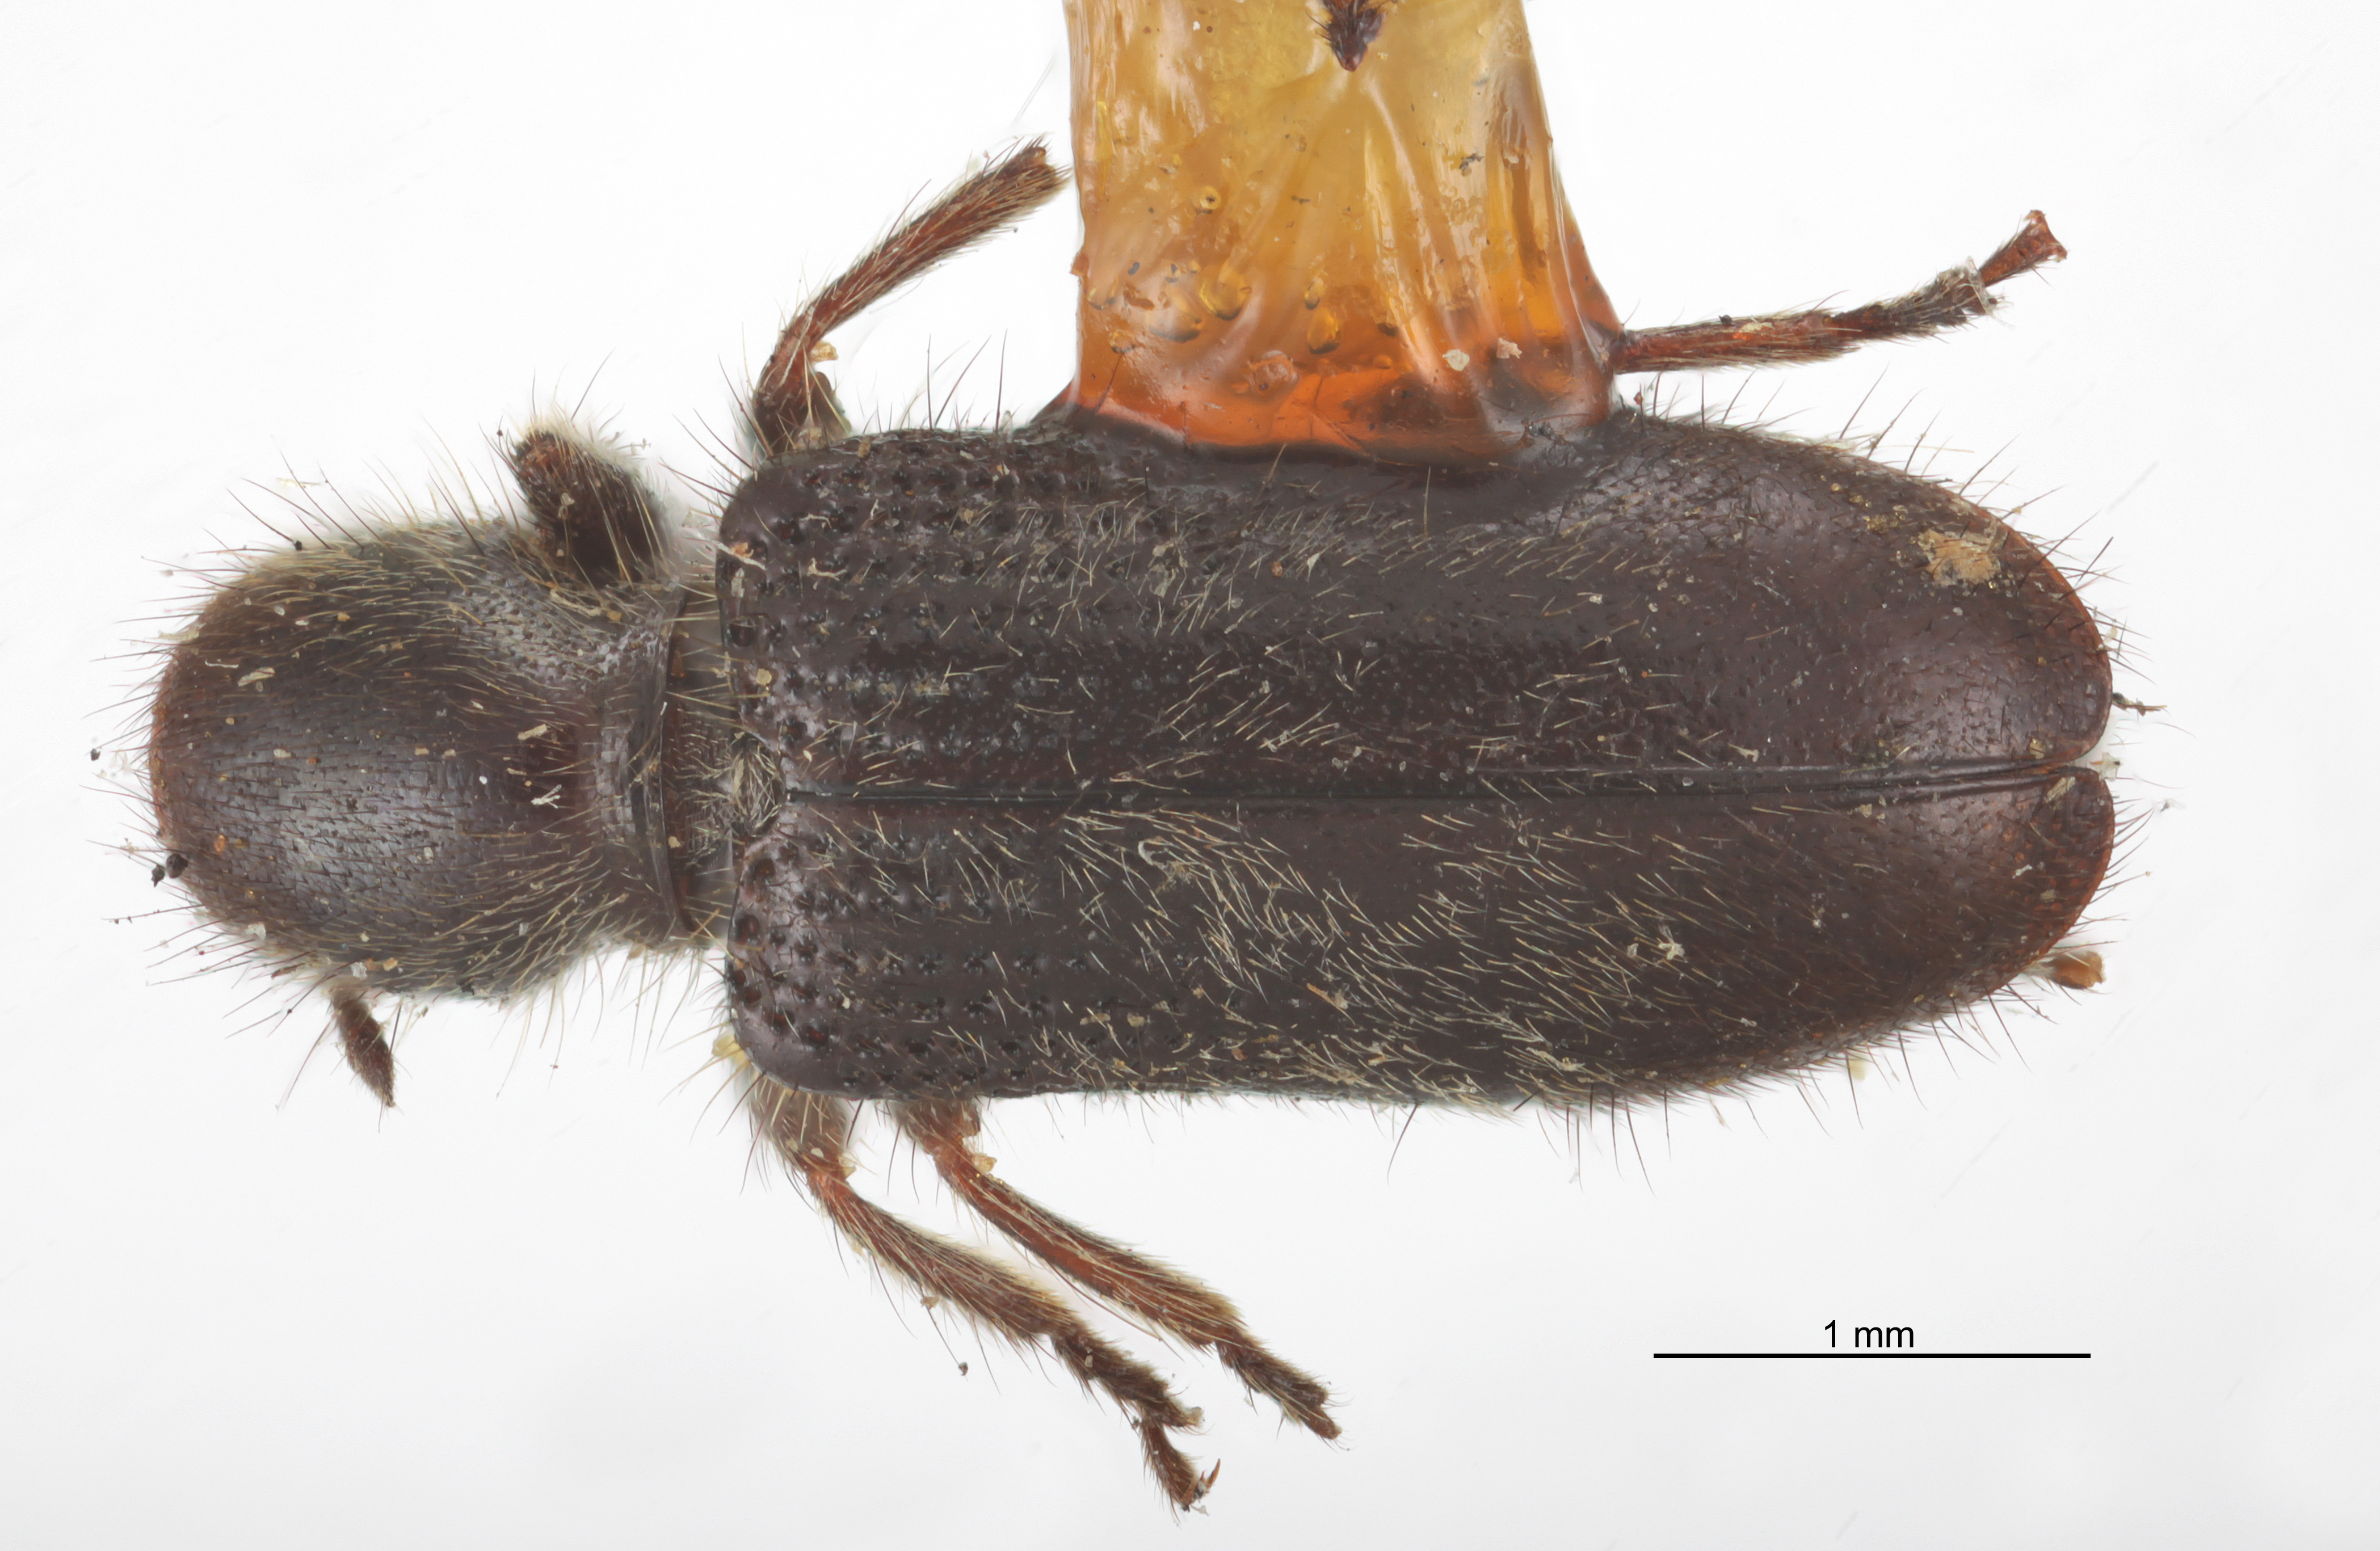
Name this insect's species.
Melanoclerus parvus
